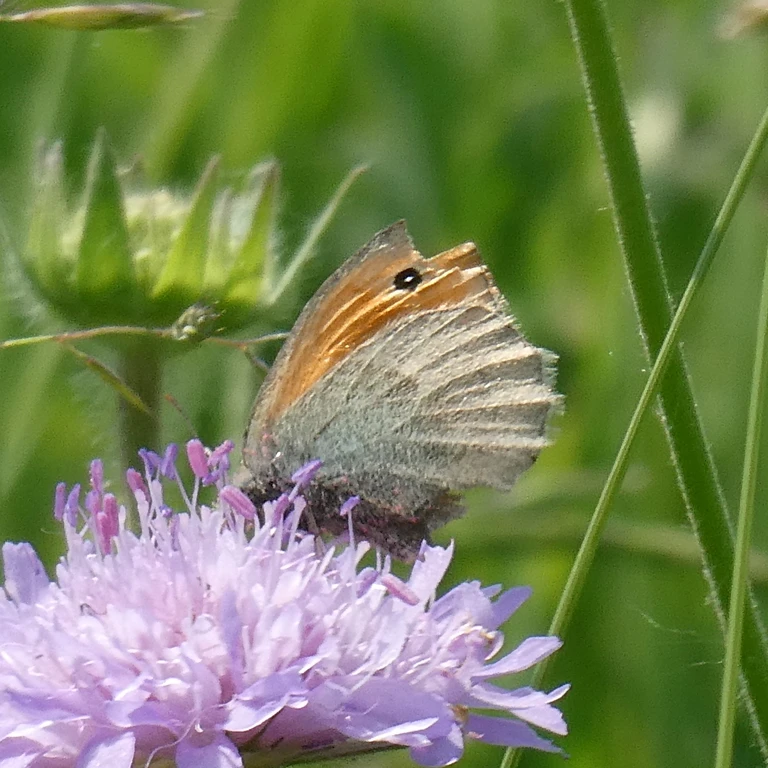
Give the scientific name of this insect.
Coenonympha pamphilus
